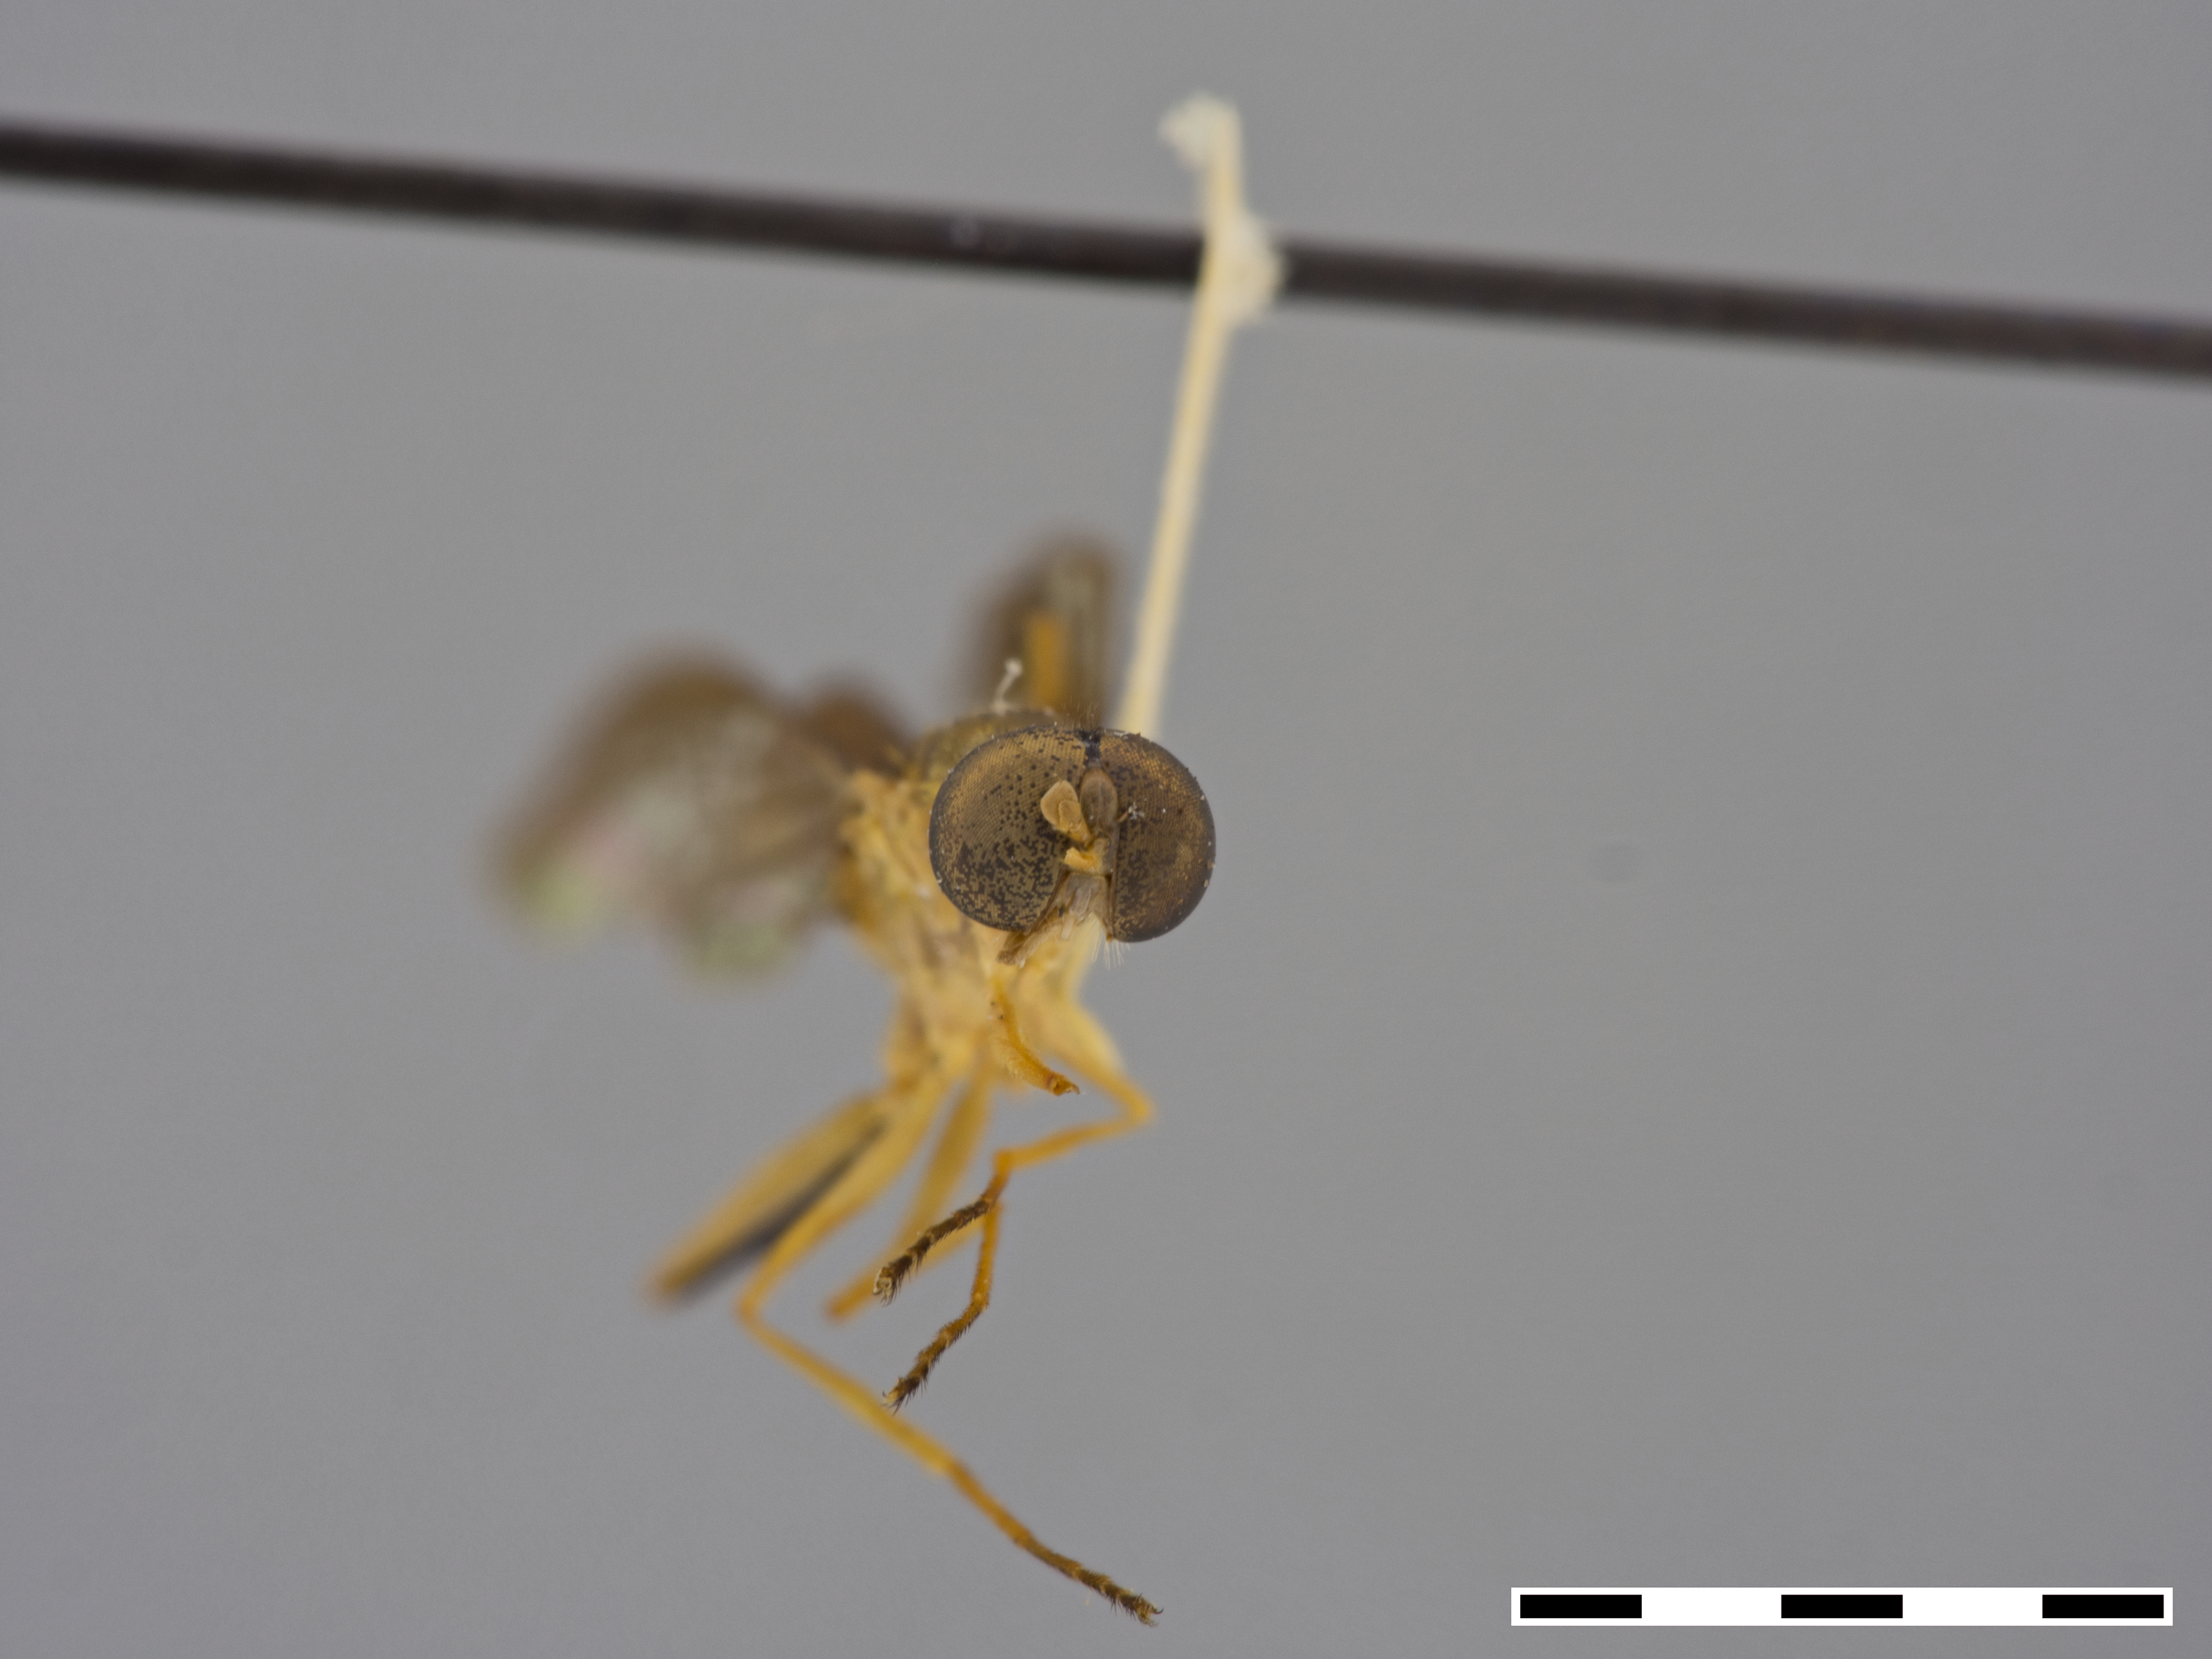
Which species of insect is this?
Ptecticus aculeatus
